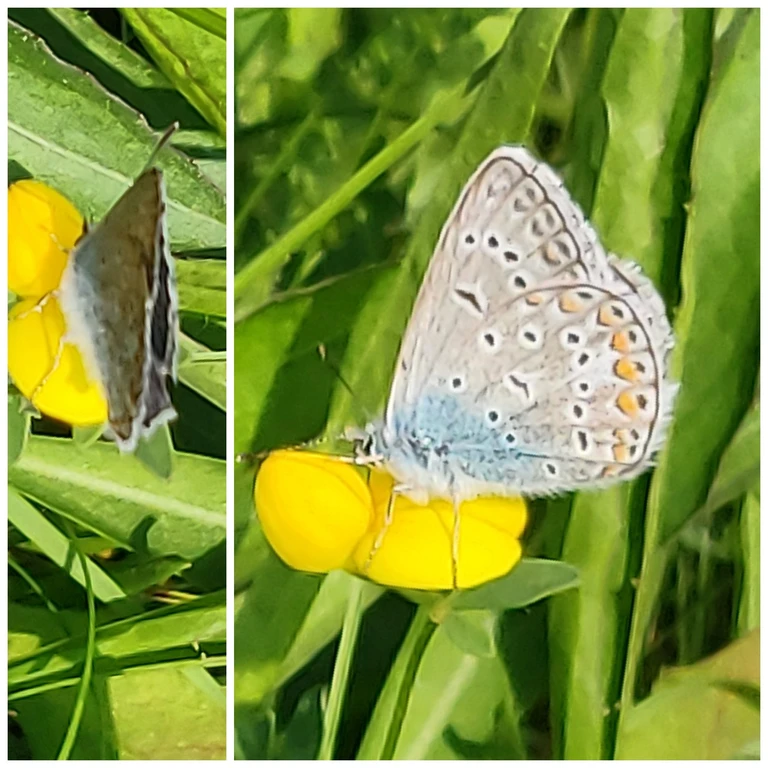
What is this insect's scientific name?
Polyommatus icarus
